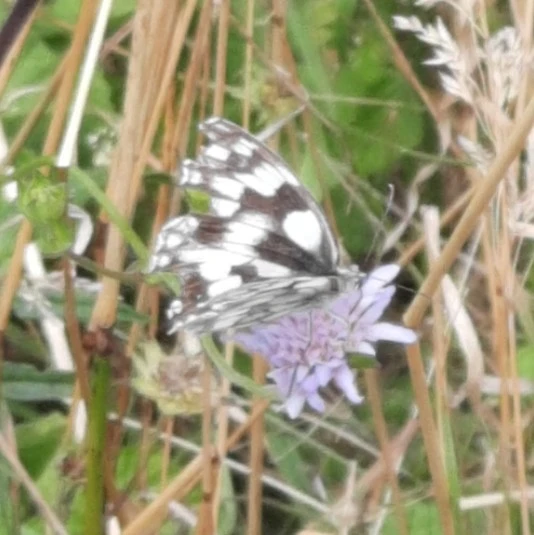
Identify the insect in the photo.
Melanargia galathea
